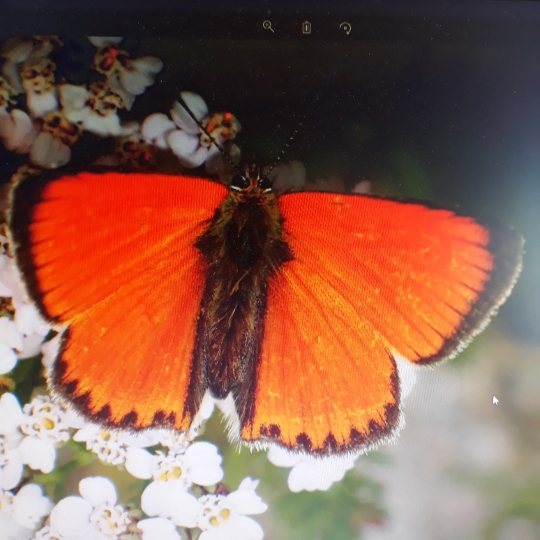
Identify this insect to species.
Lycaena virgaureae
